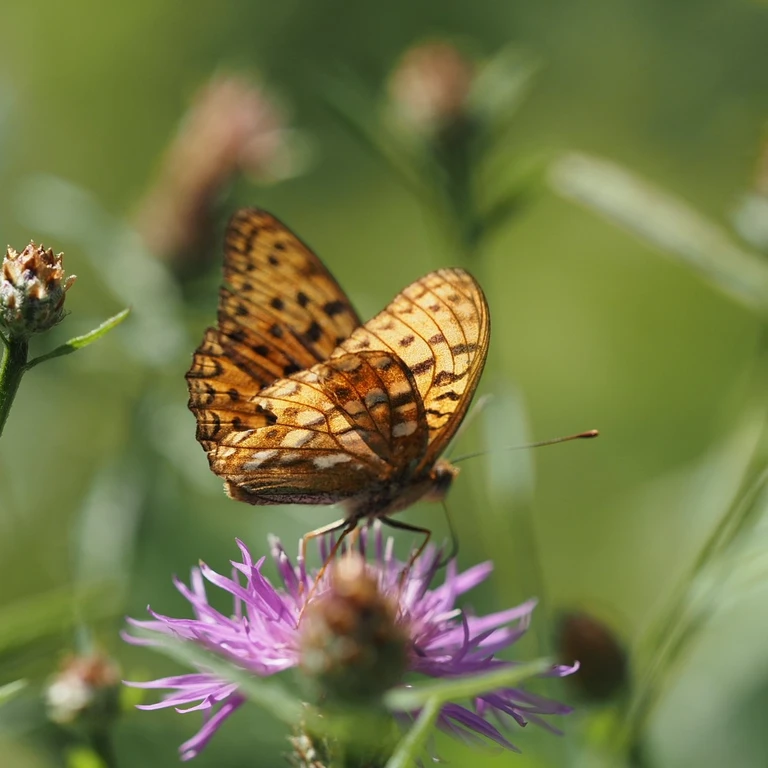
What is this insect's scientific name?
Fabriciana adippe
